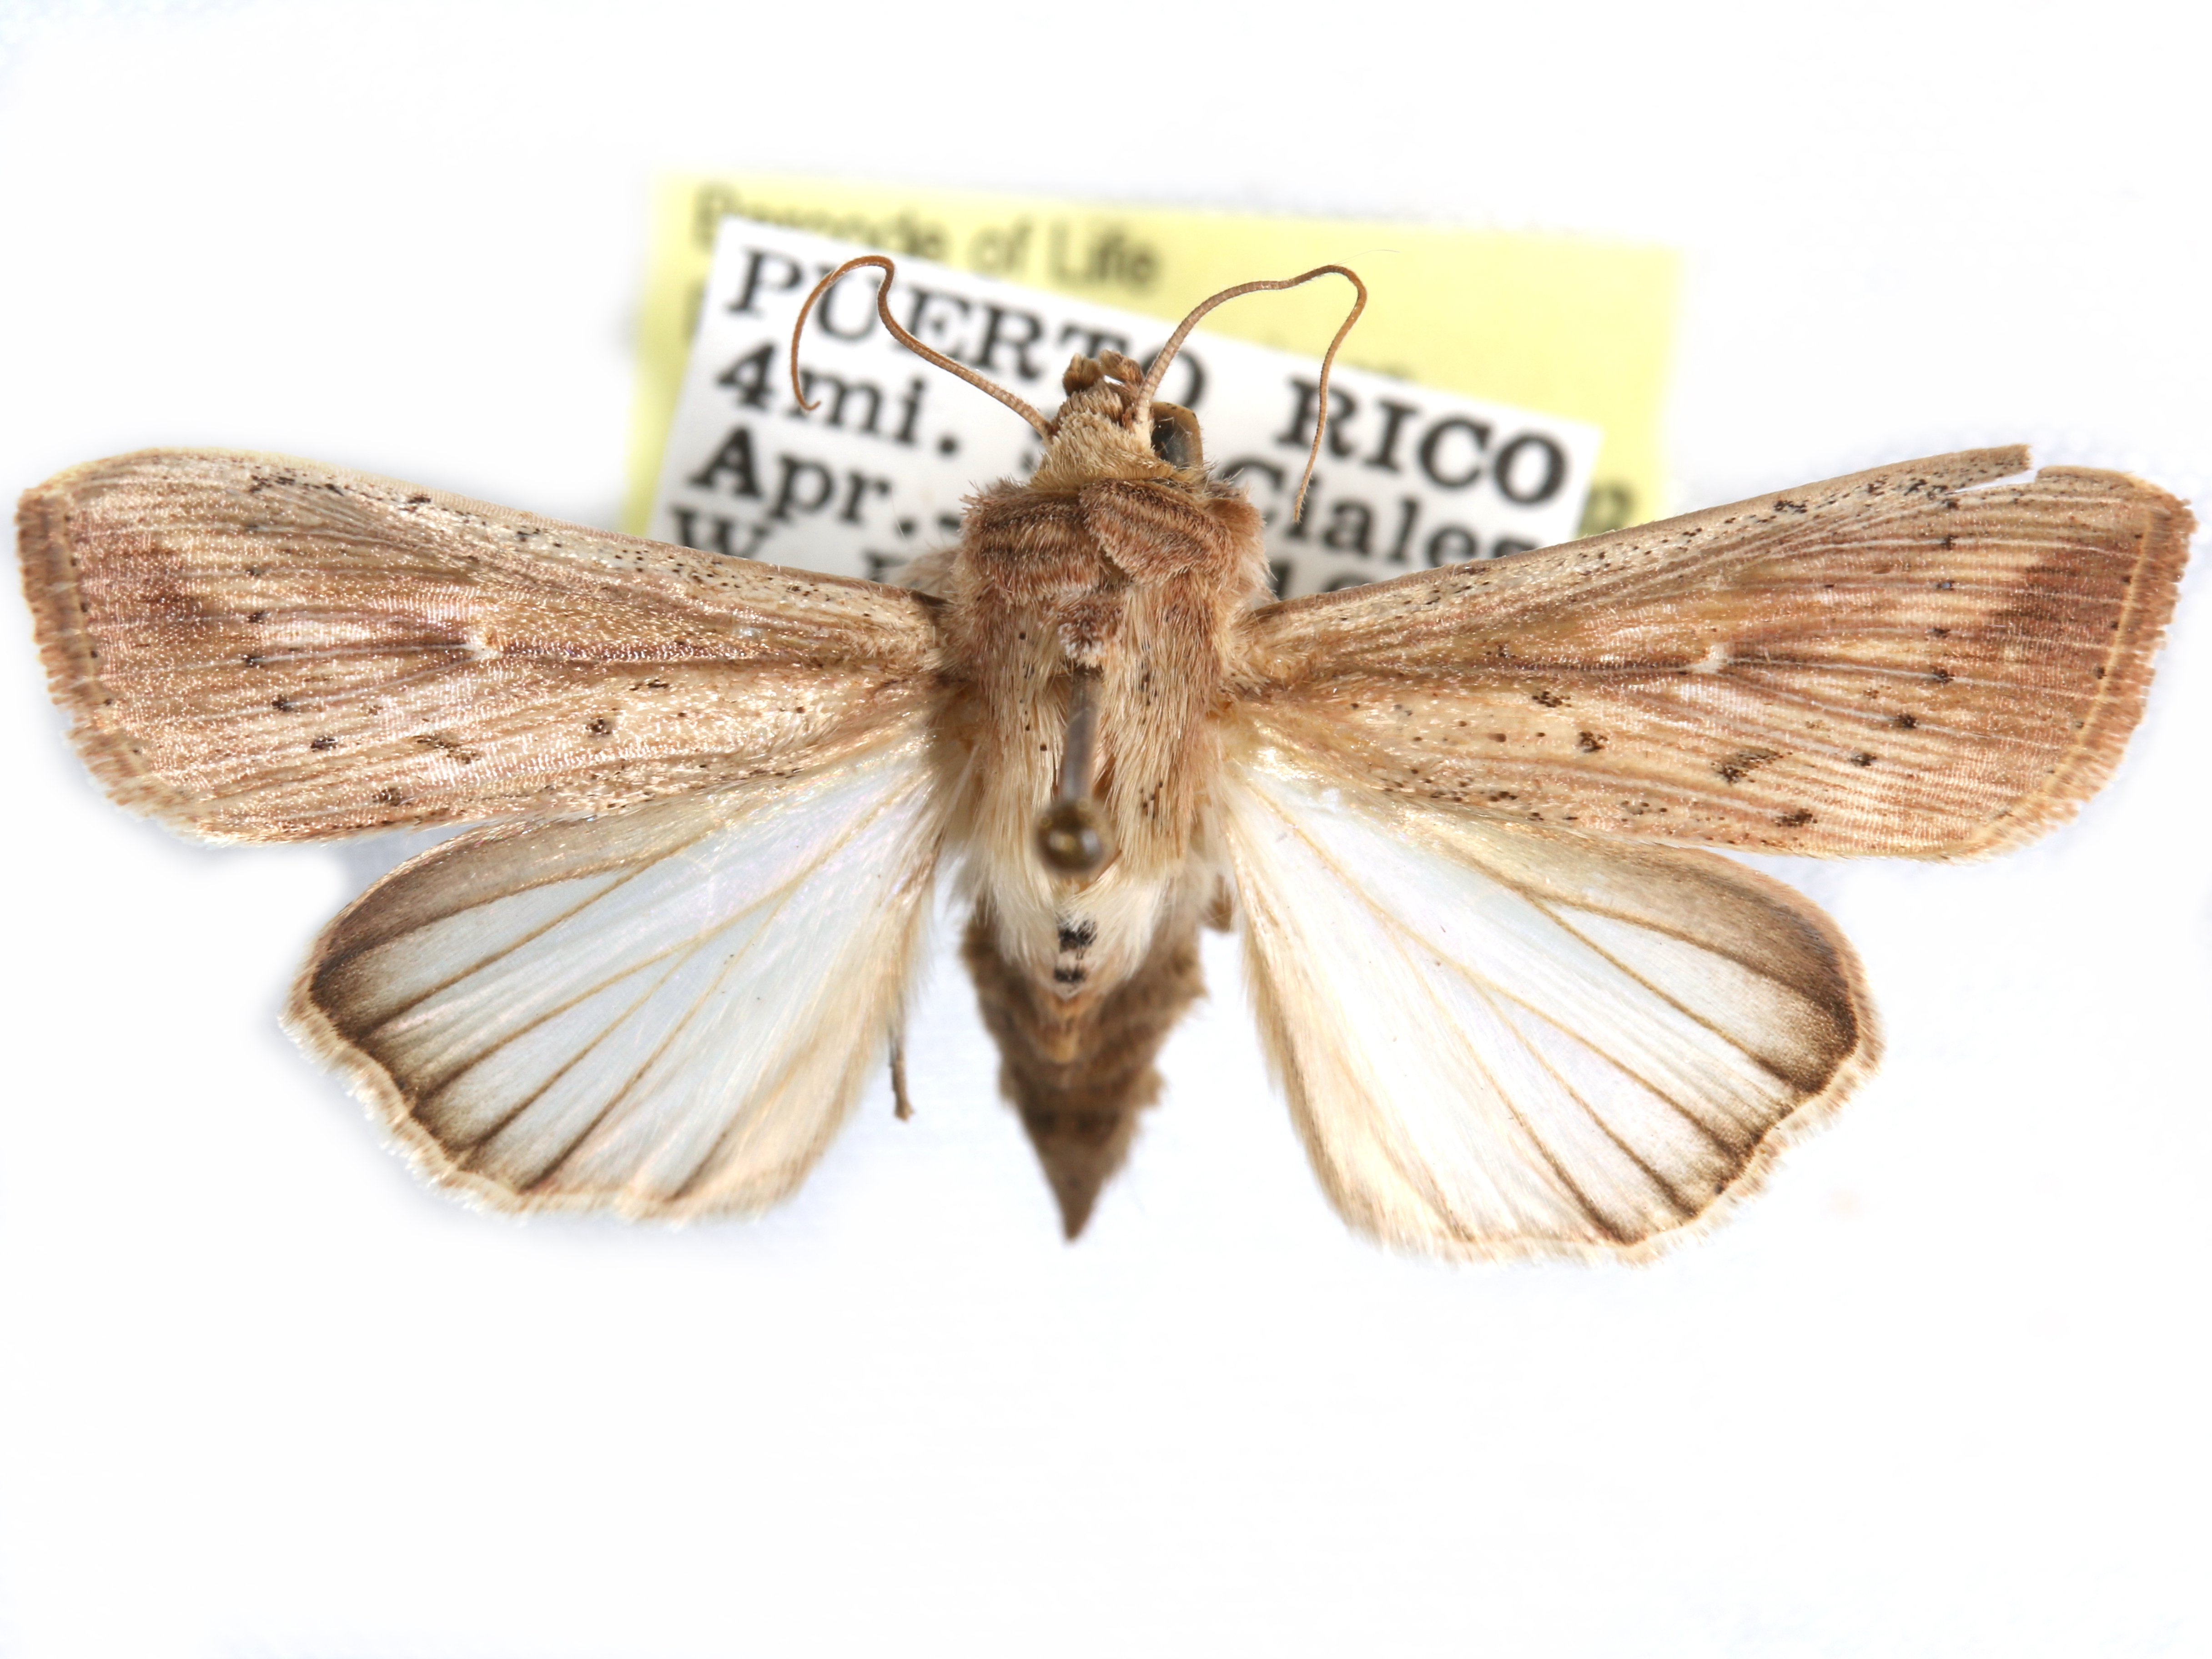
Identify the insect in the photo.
Leucania senescens
